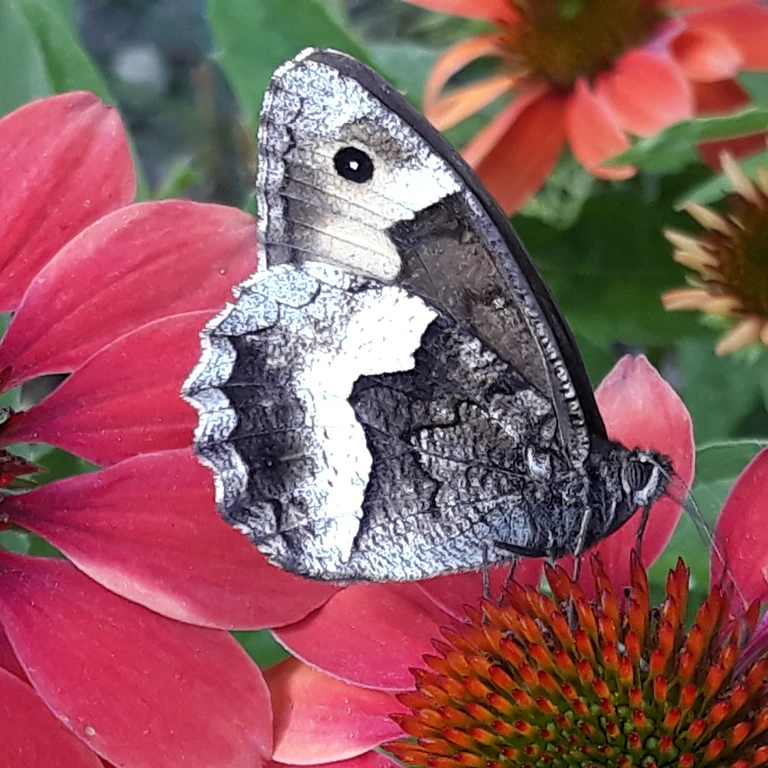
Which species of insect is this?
Hipparchia alcyone
